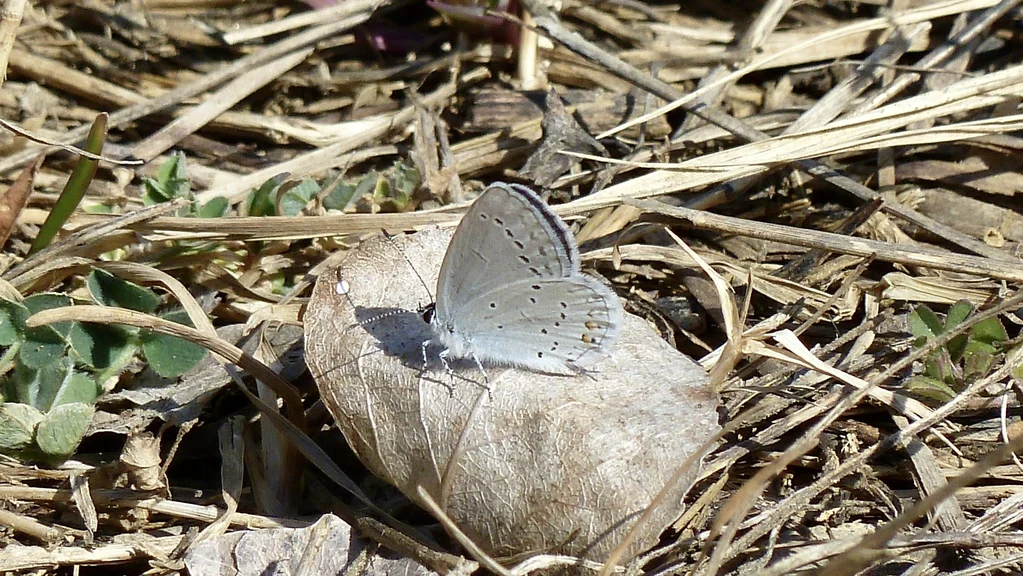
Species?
Cupido argiades (also Elkalyce argiades)
